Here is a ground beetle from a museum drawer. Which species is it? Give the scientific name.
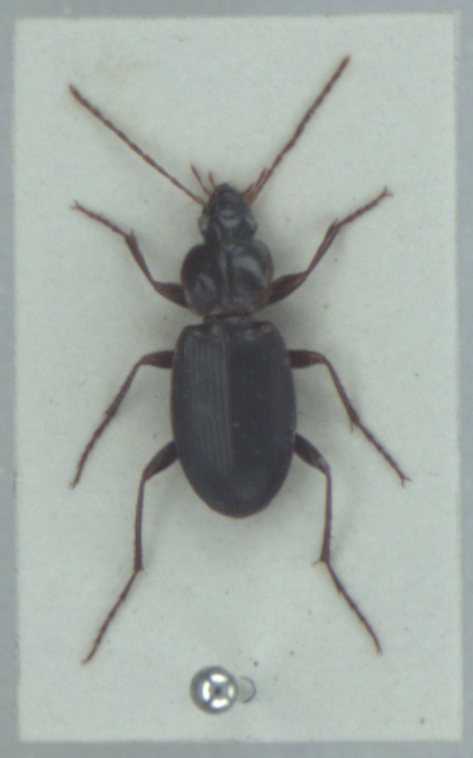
Calathus rotundicollis
